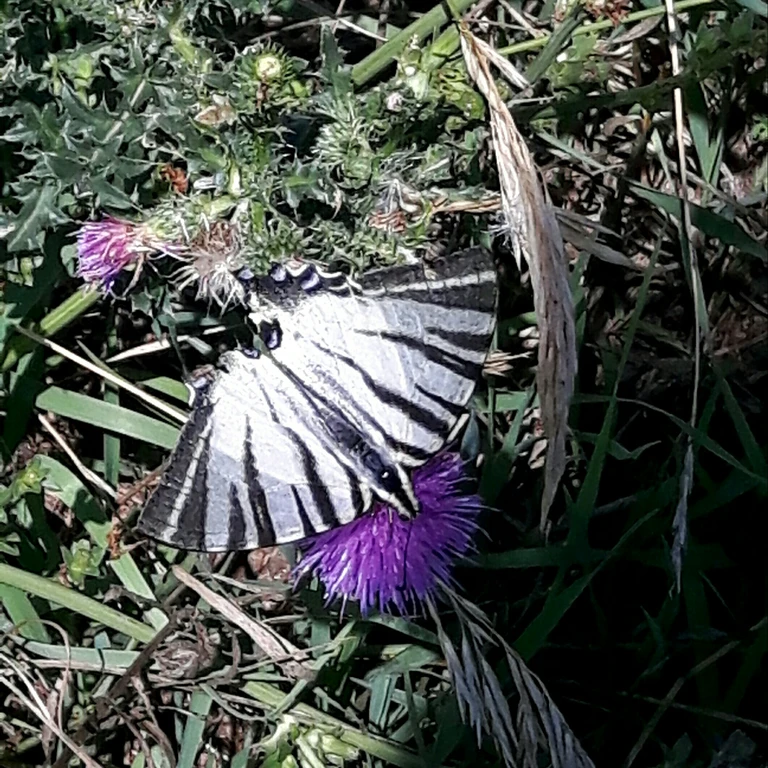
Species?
Iphiclides podalirius
